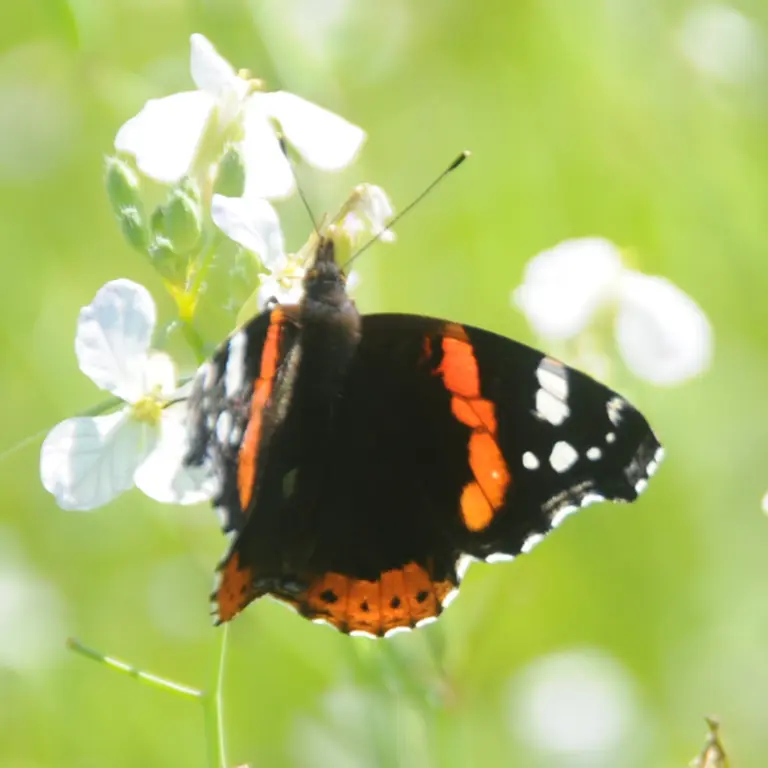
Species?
Vanessa atalanta
